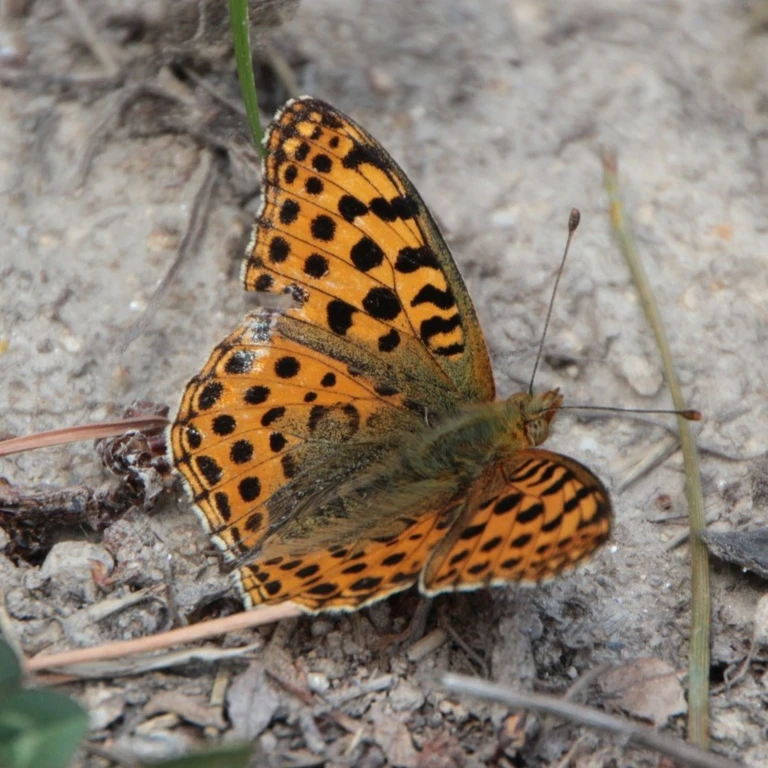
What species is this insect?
Issoria lathonia
